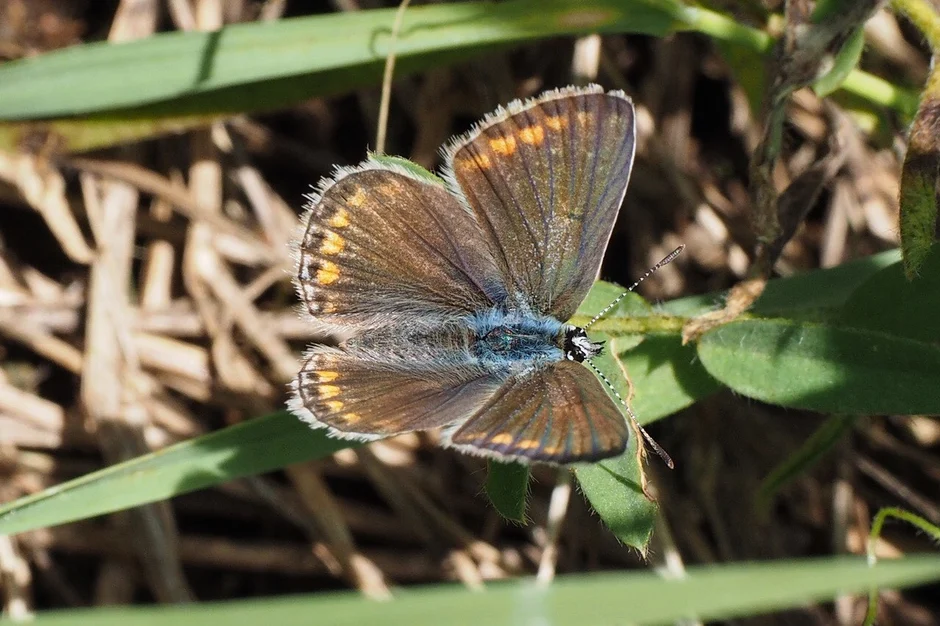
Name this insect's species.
Polyommatus icarus
